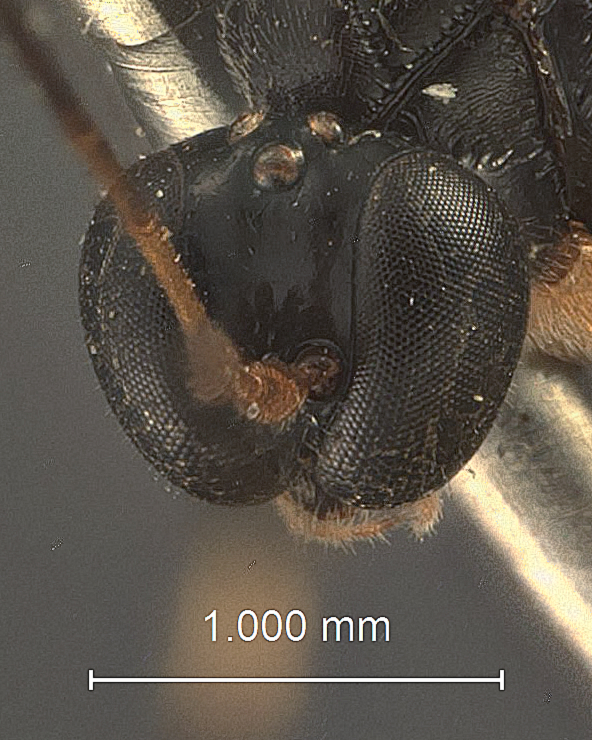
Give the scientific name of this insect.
Chriodes mattus
